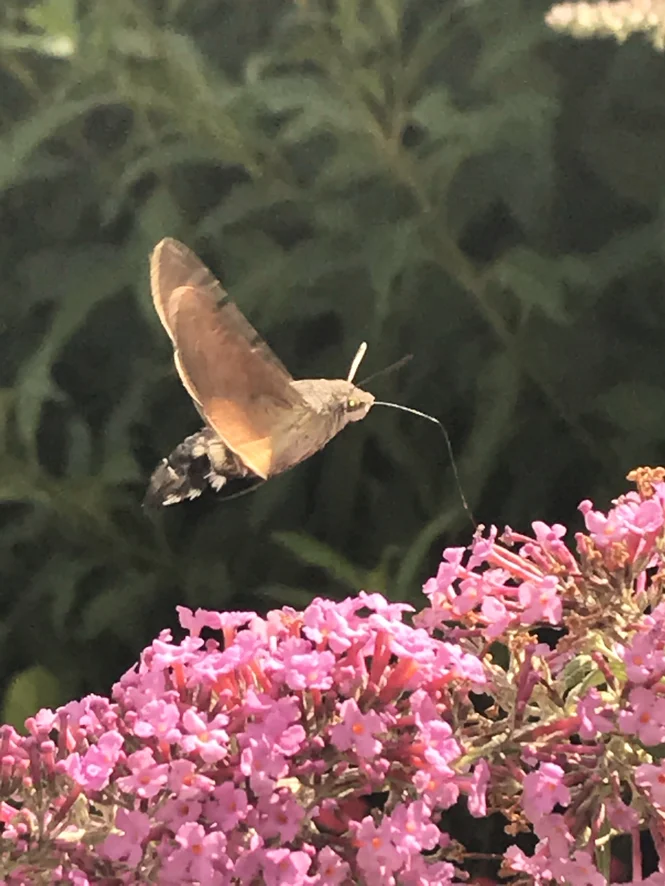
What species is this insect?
Macroglossum stellatarum
